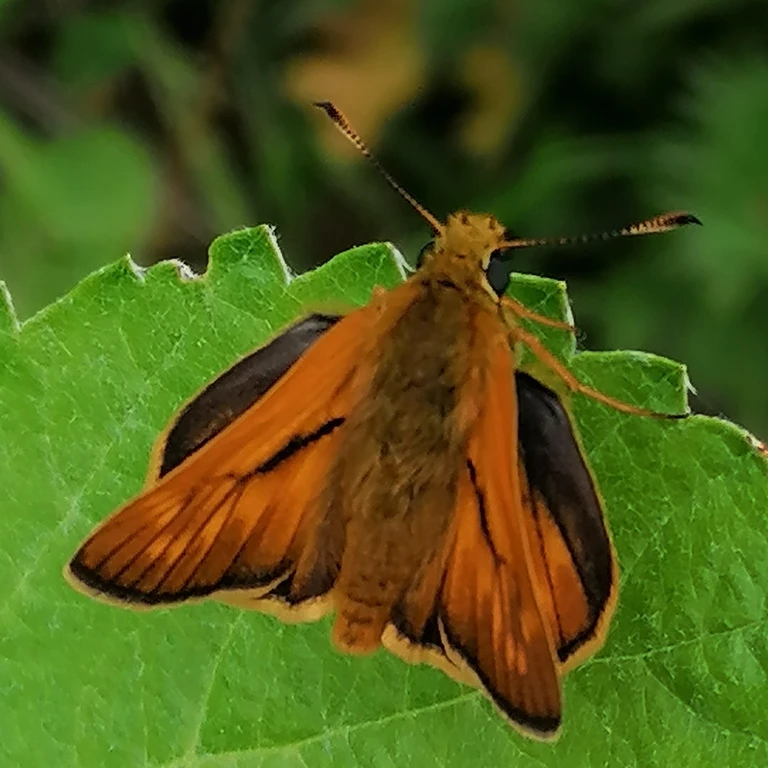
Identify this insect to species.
Ochlodes sylvanus (also Ochlodes venata)
